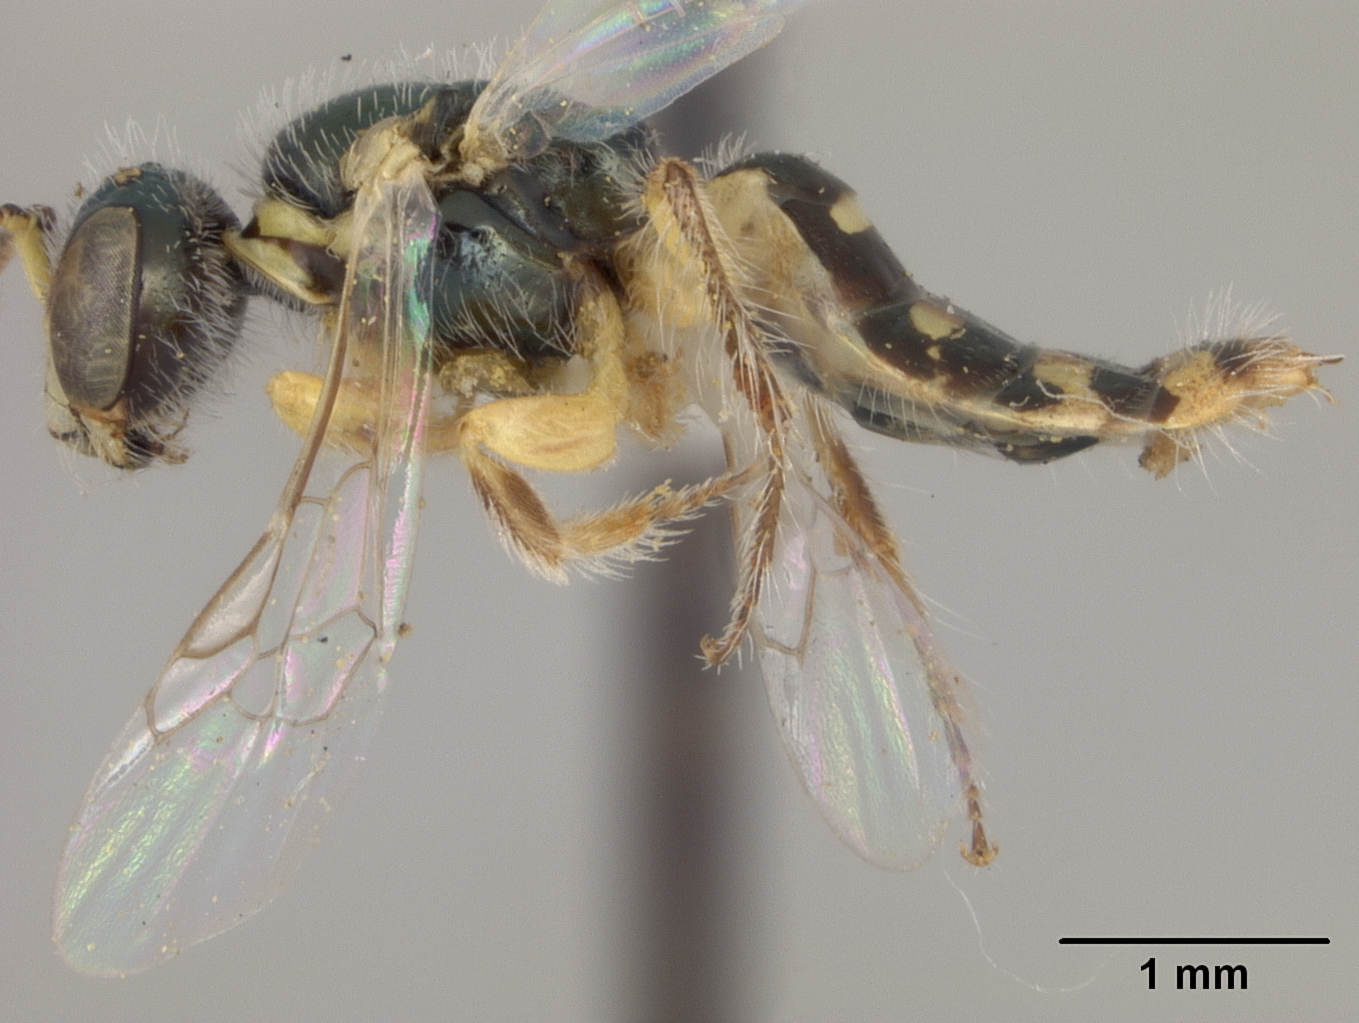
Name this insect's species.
Perdita salicis
